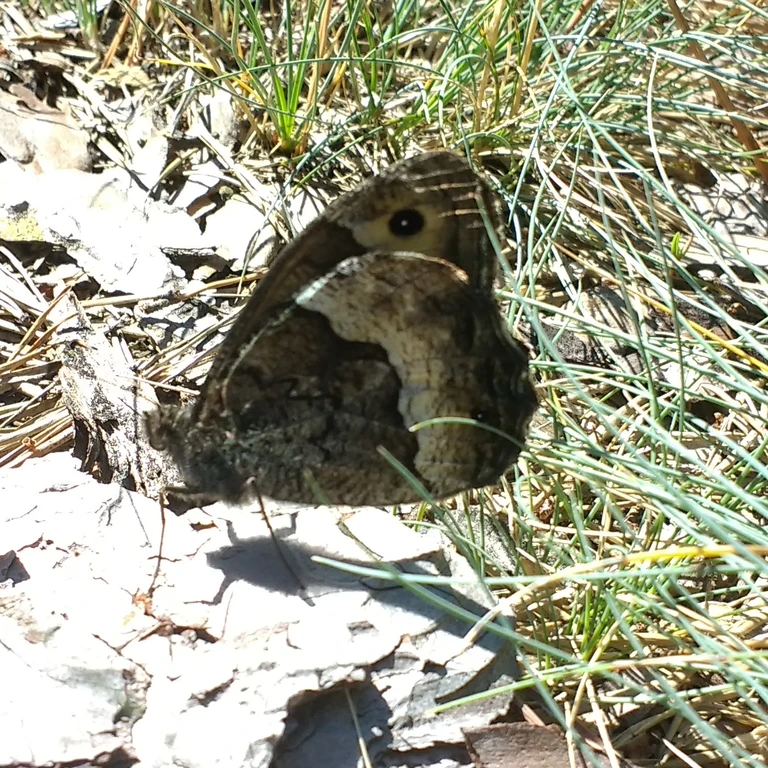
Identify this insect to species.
Hipparchia fagi
